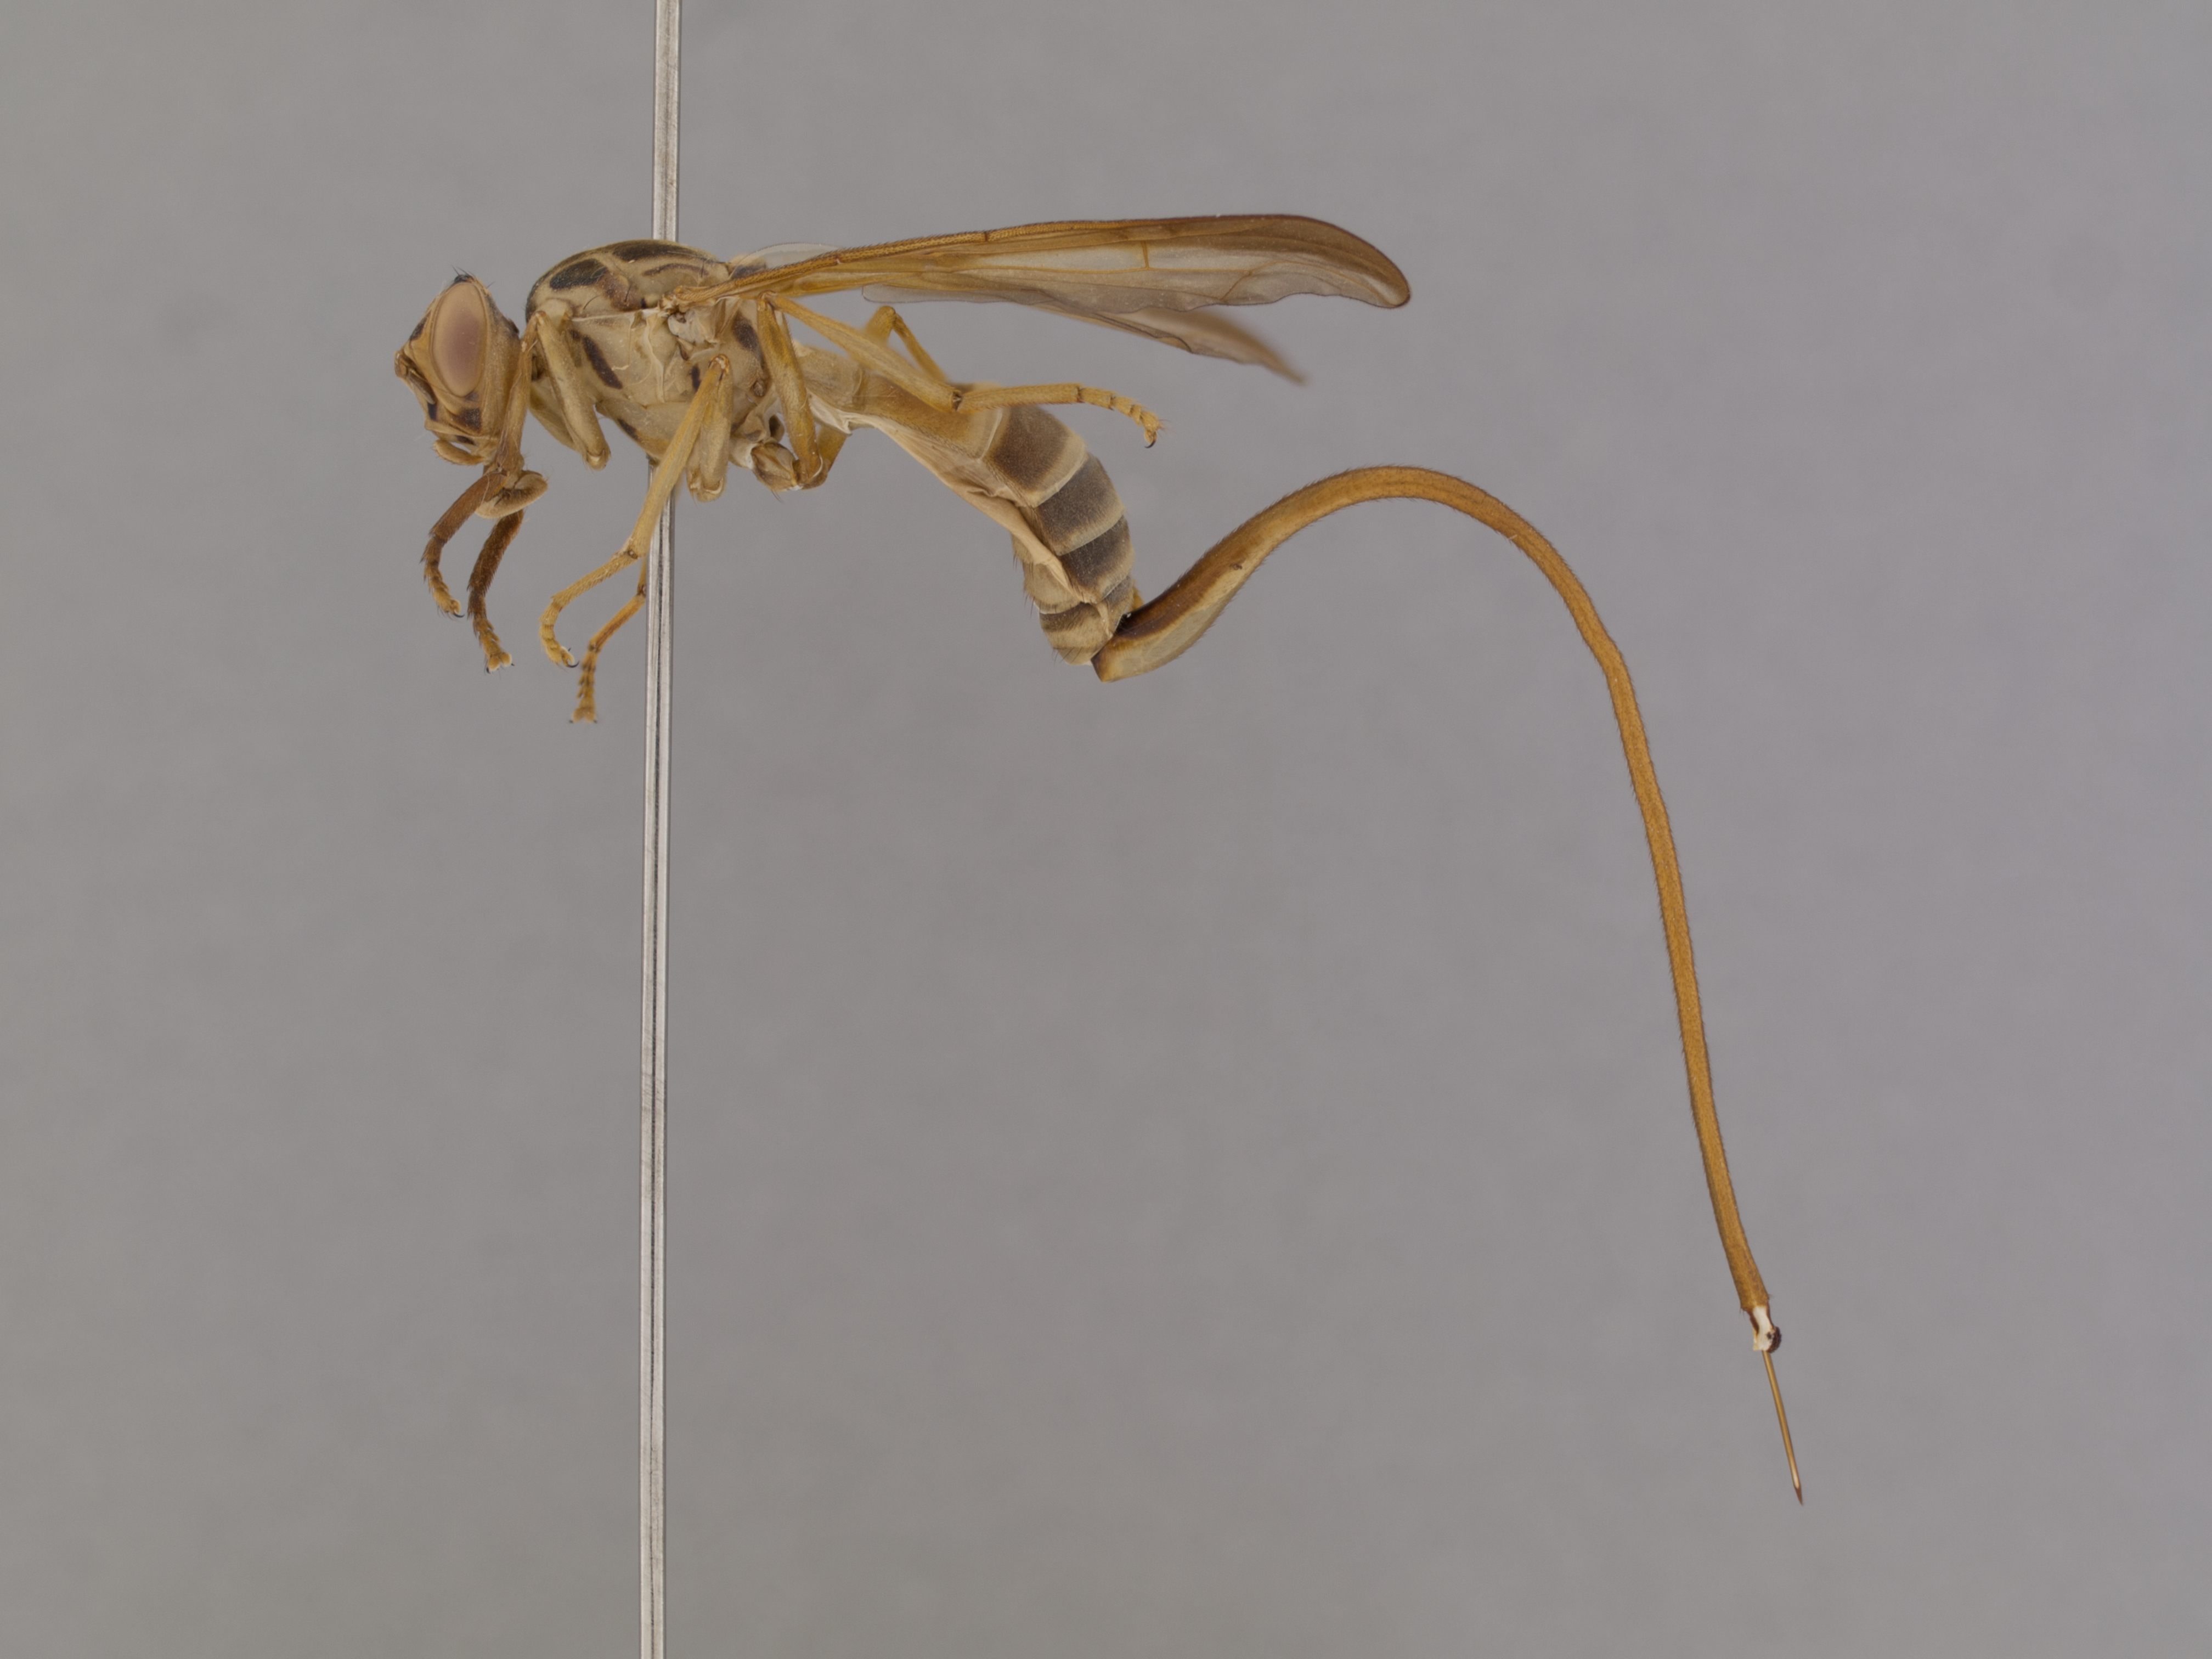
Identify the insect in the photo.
Toxotrypana curvicauda
